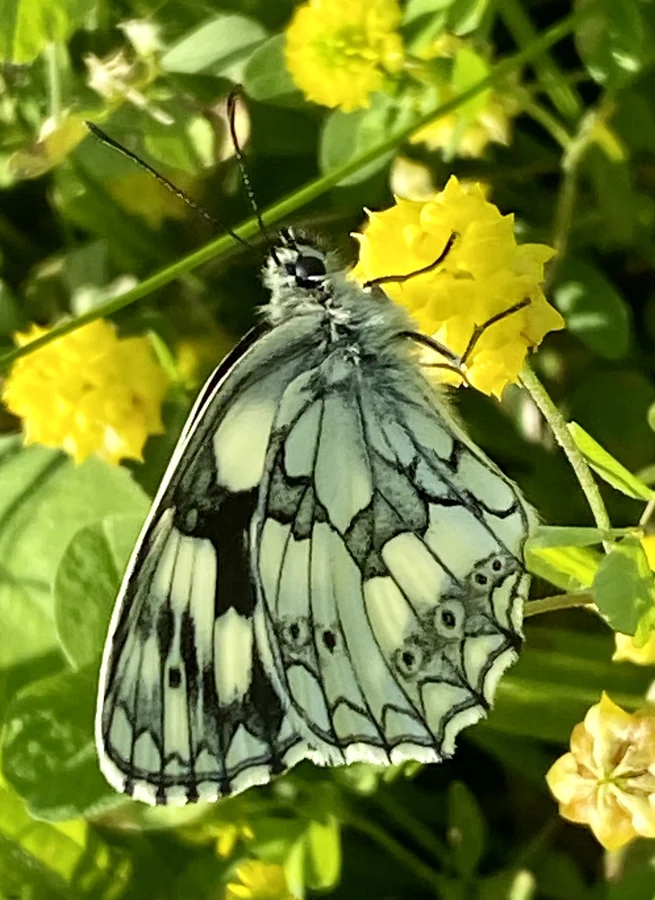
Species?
Melanargia galathea
